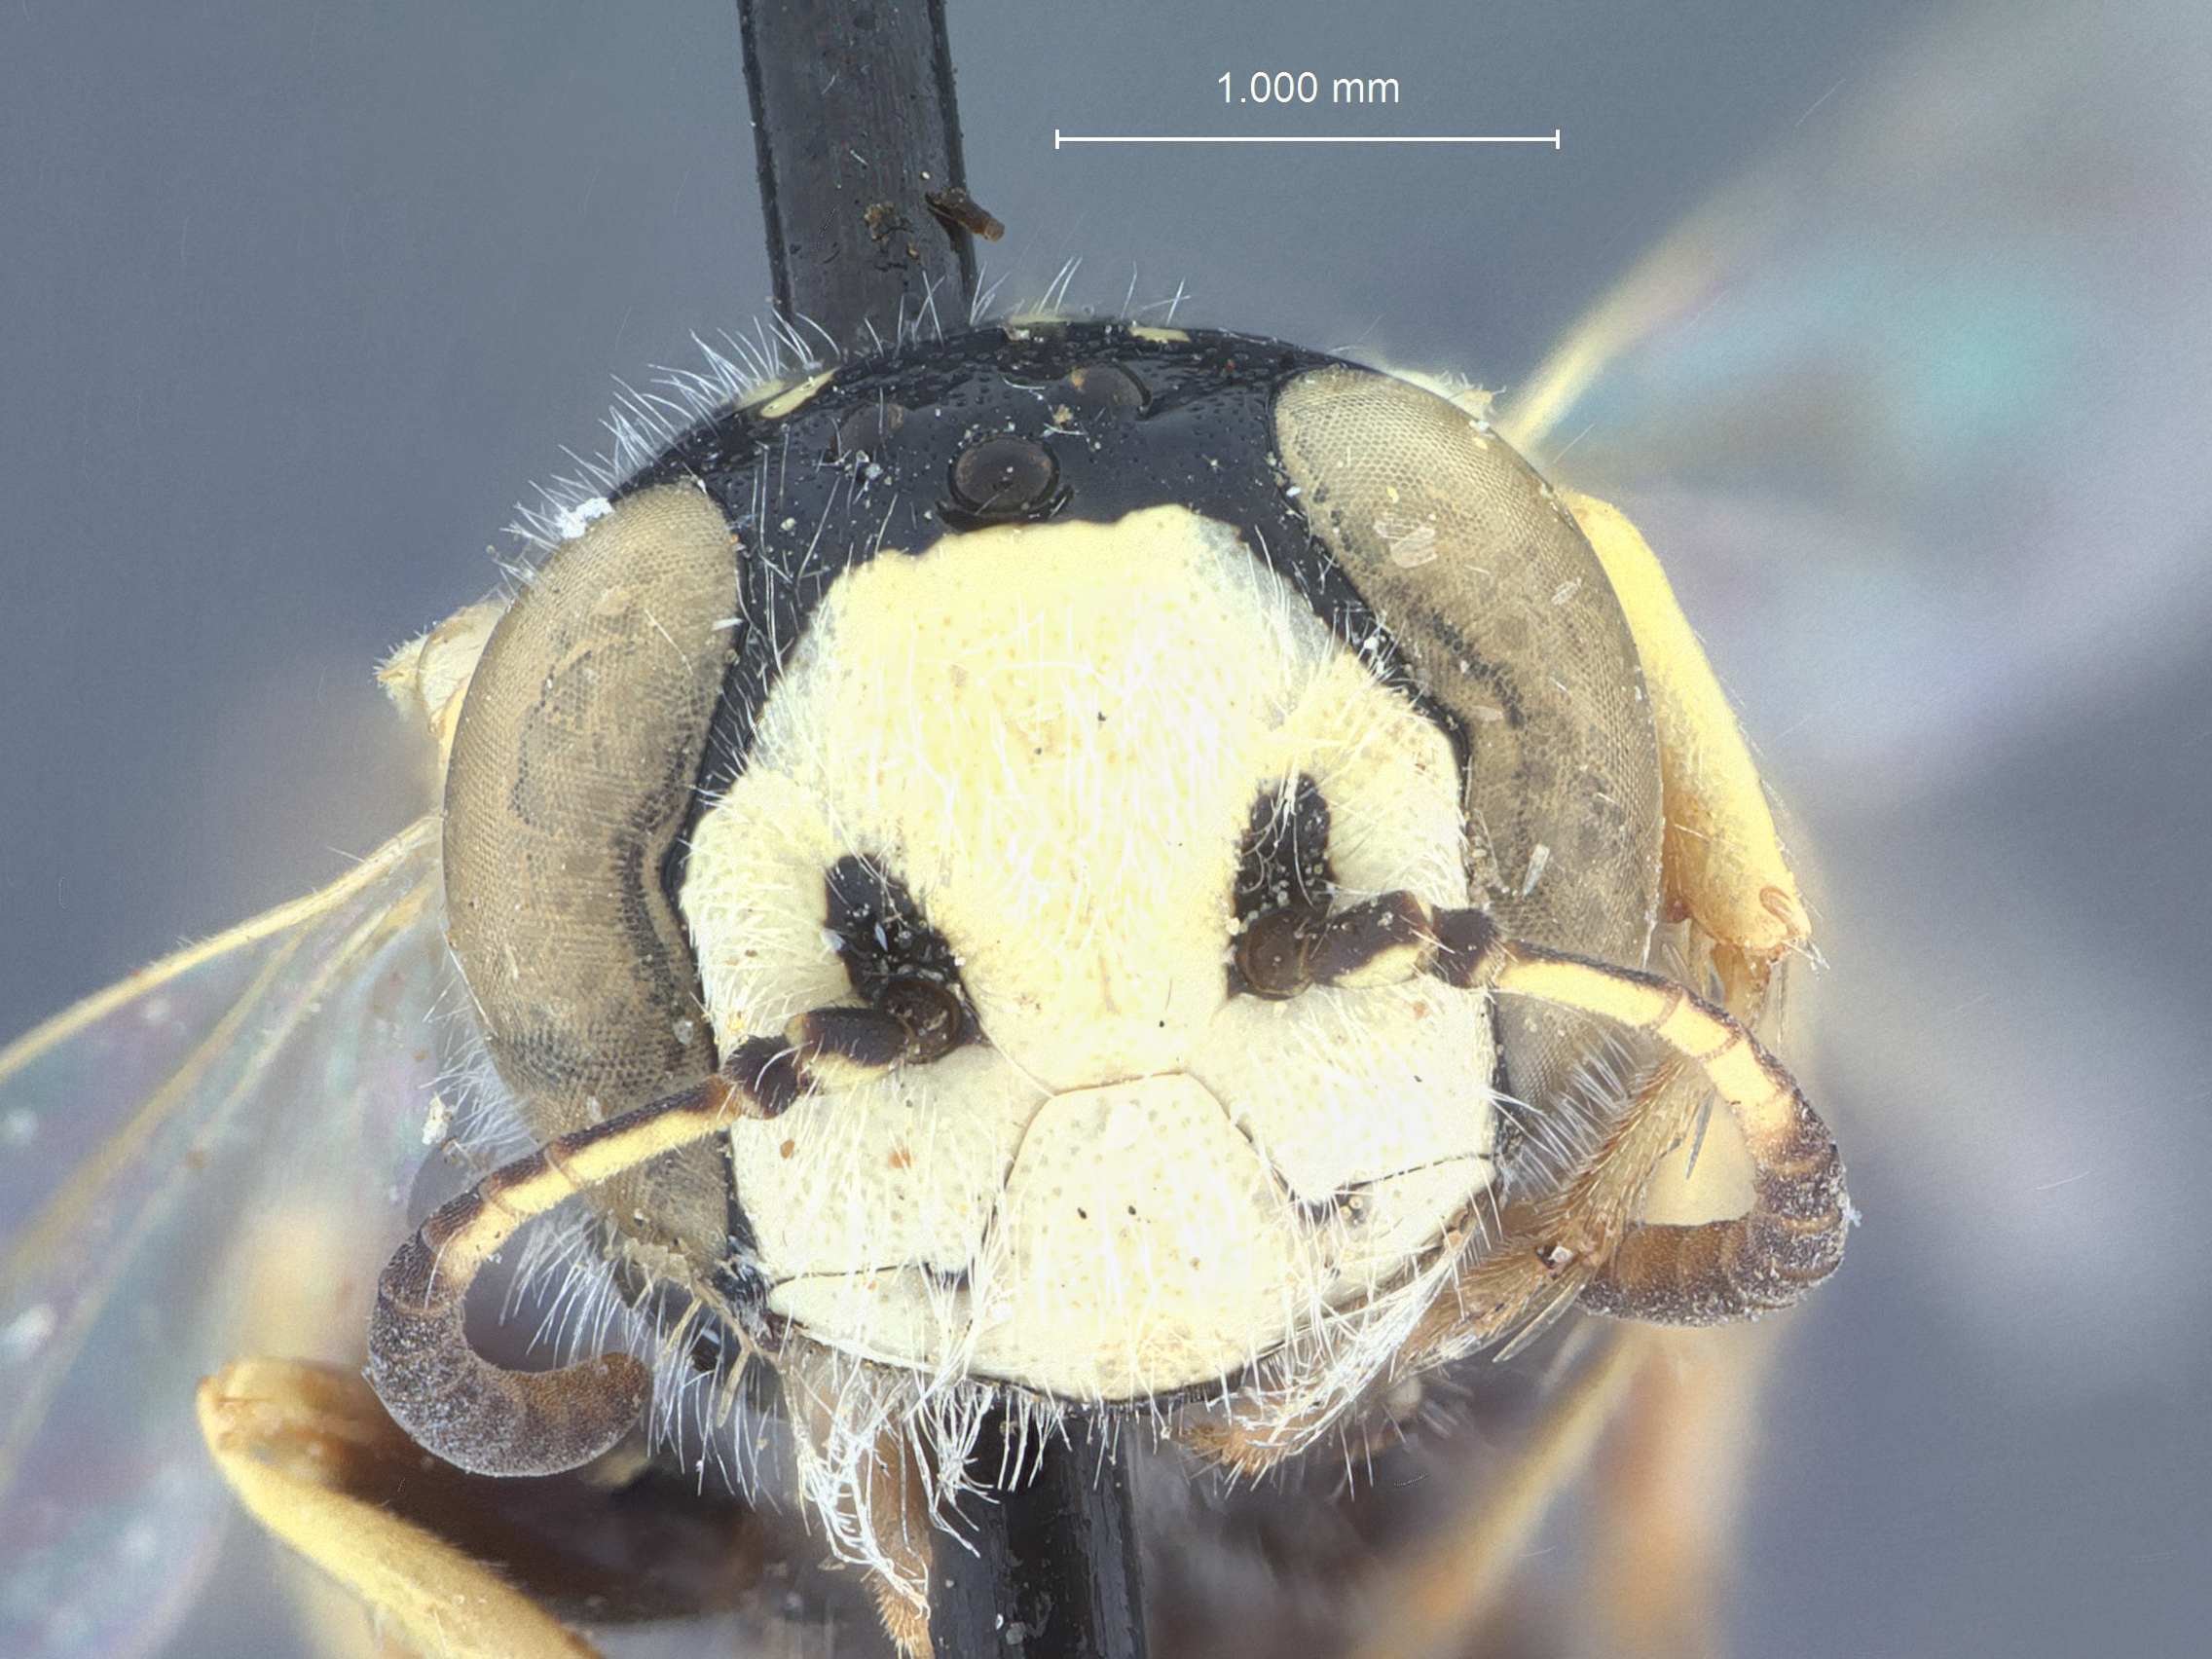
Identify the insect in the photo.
Philanthus intermedius
